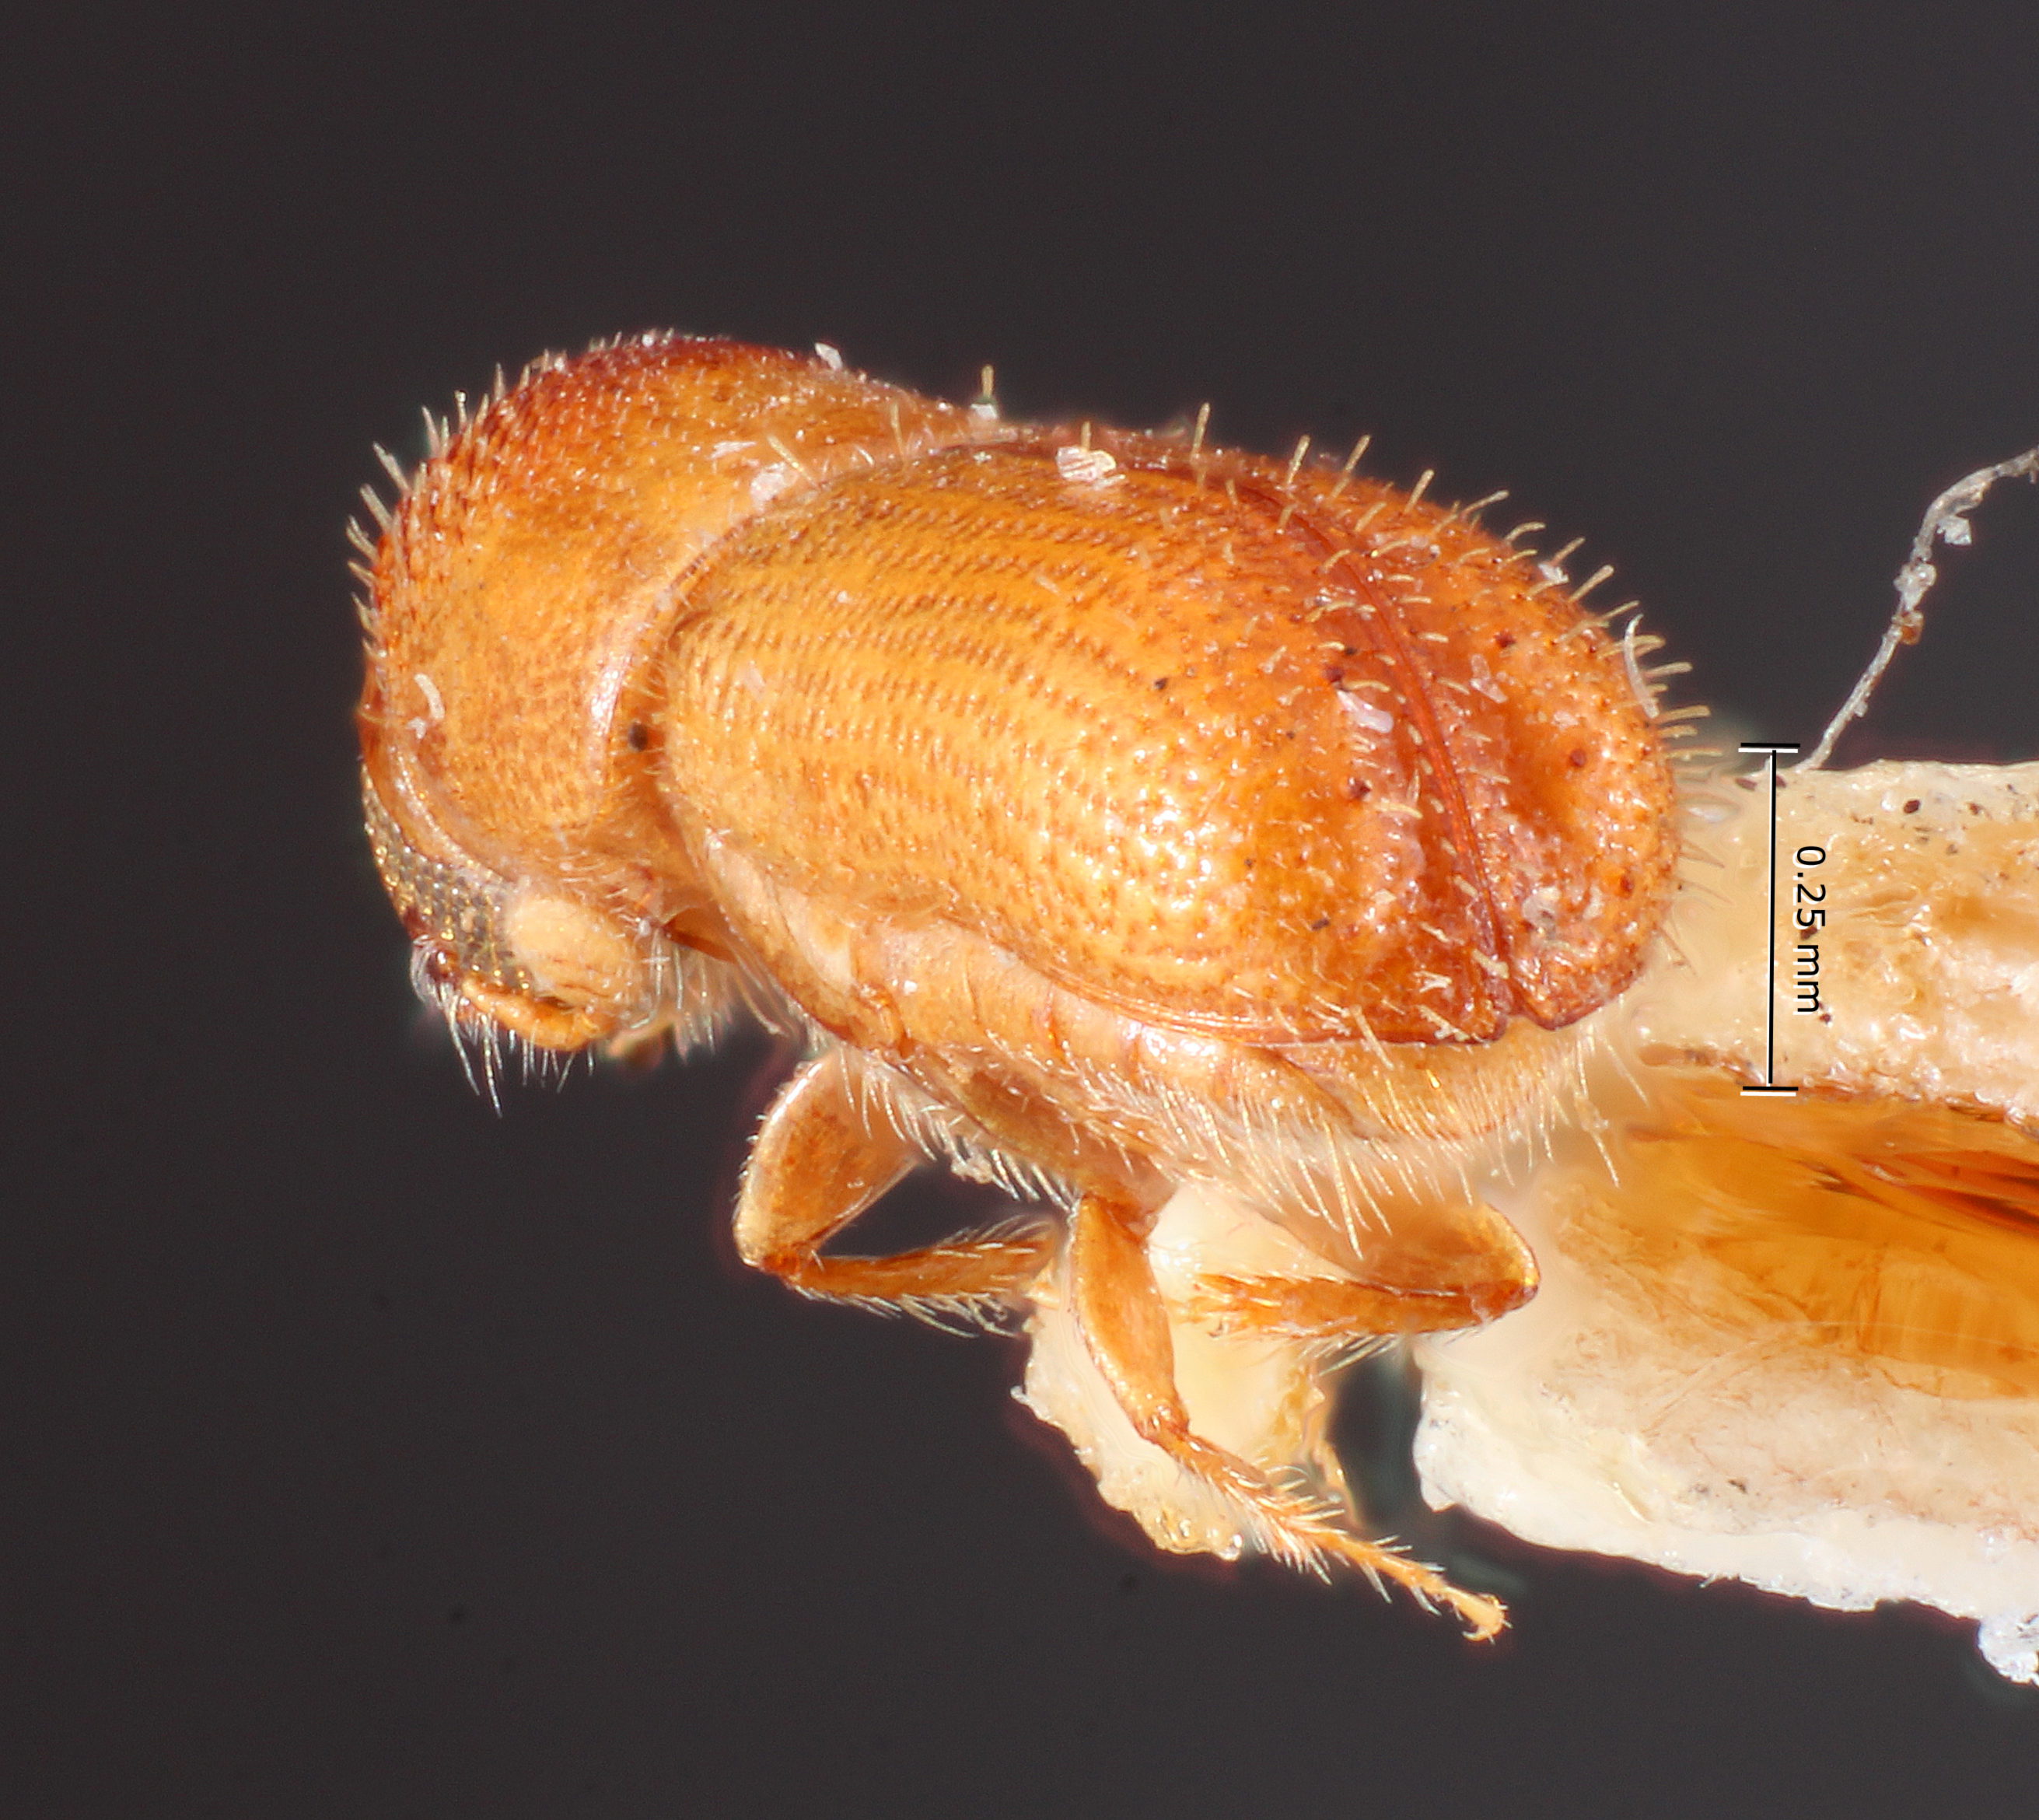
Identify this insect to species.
Pityophthorus shannoni
